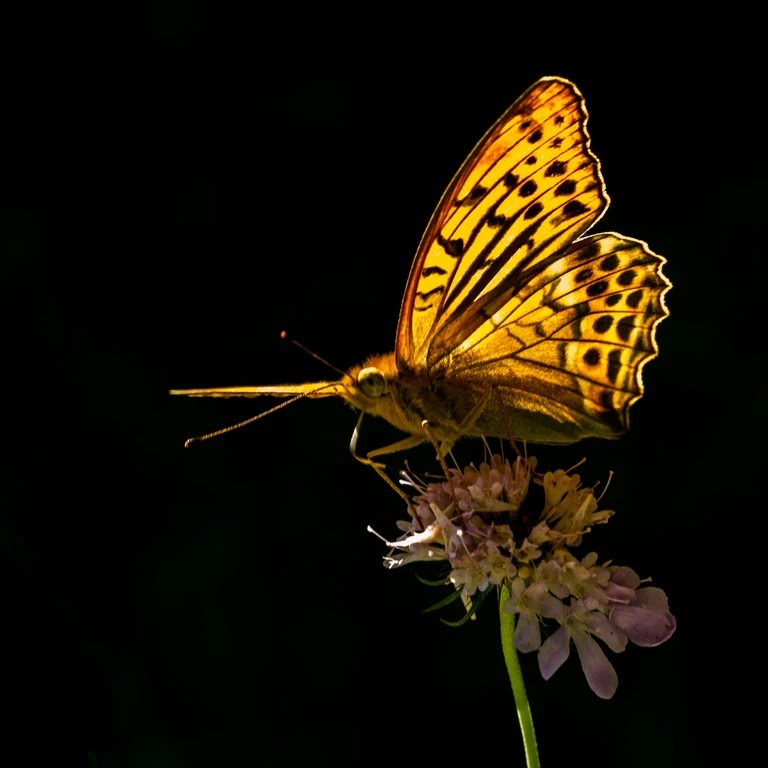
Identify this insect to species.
Argynnis paphia
